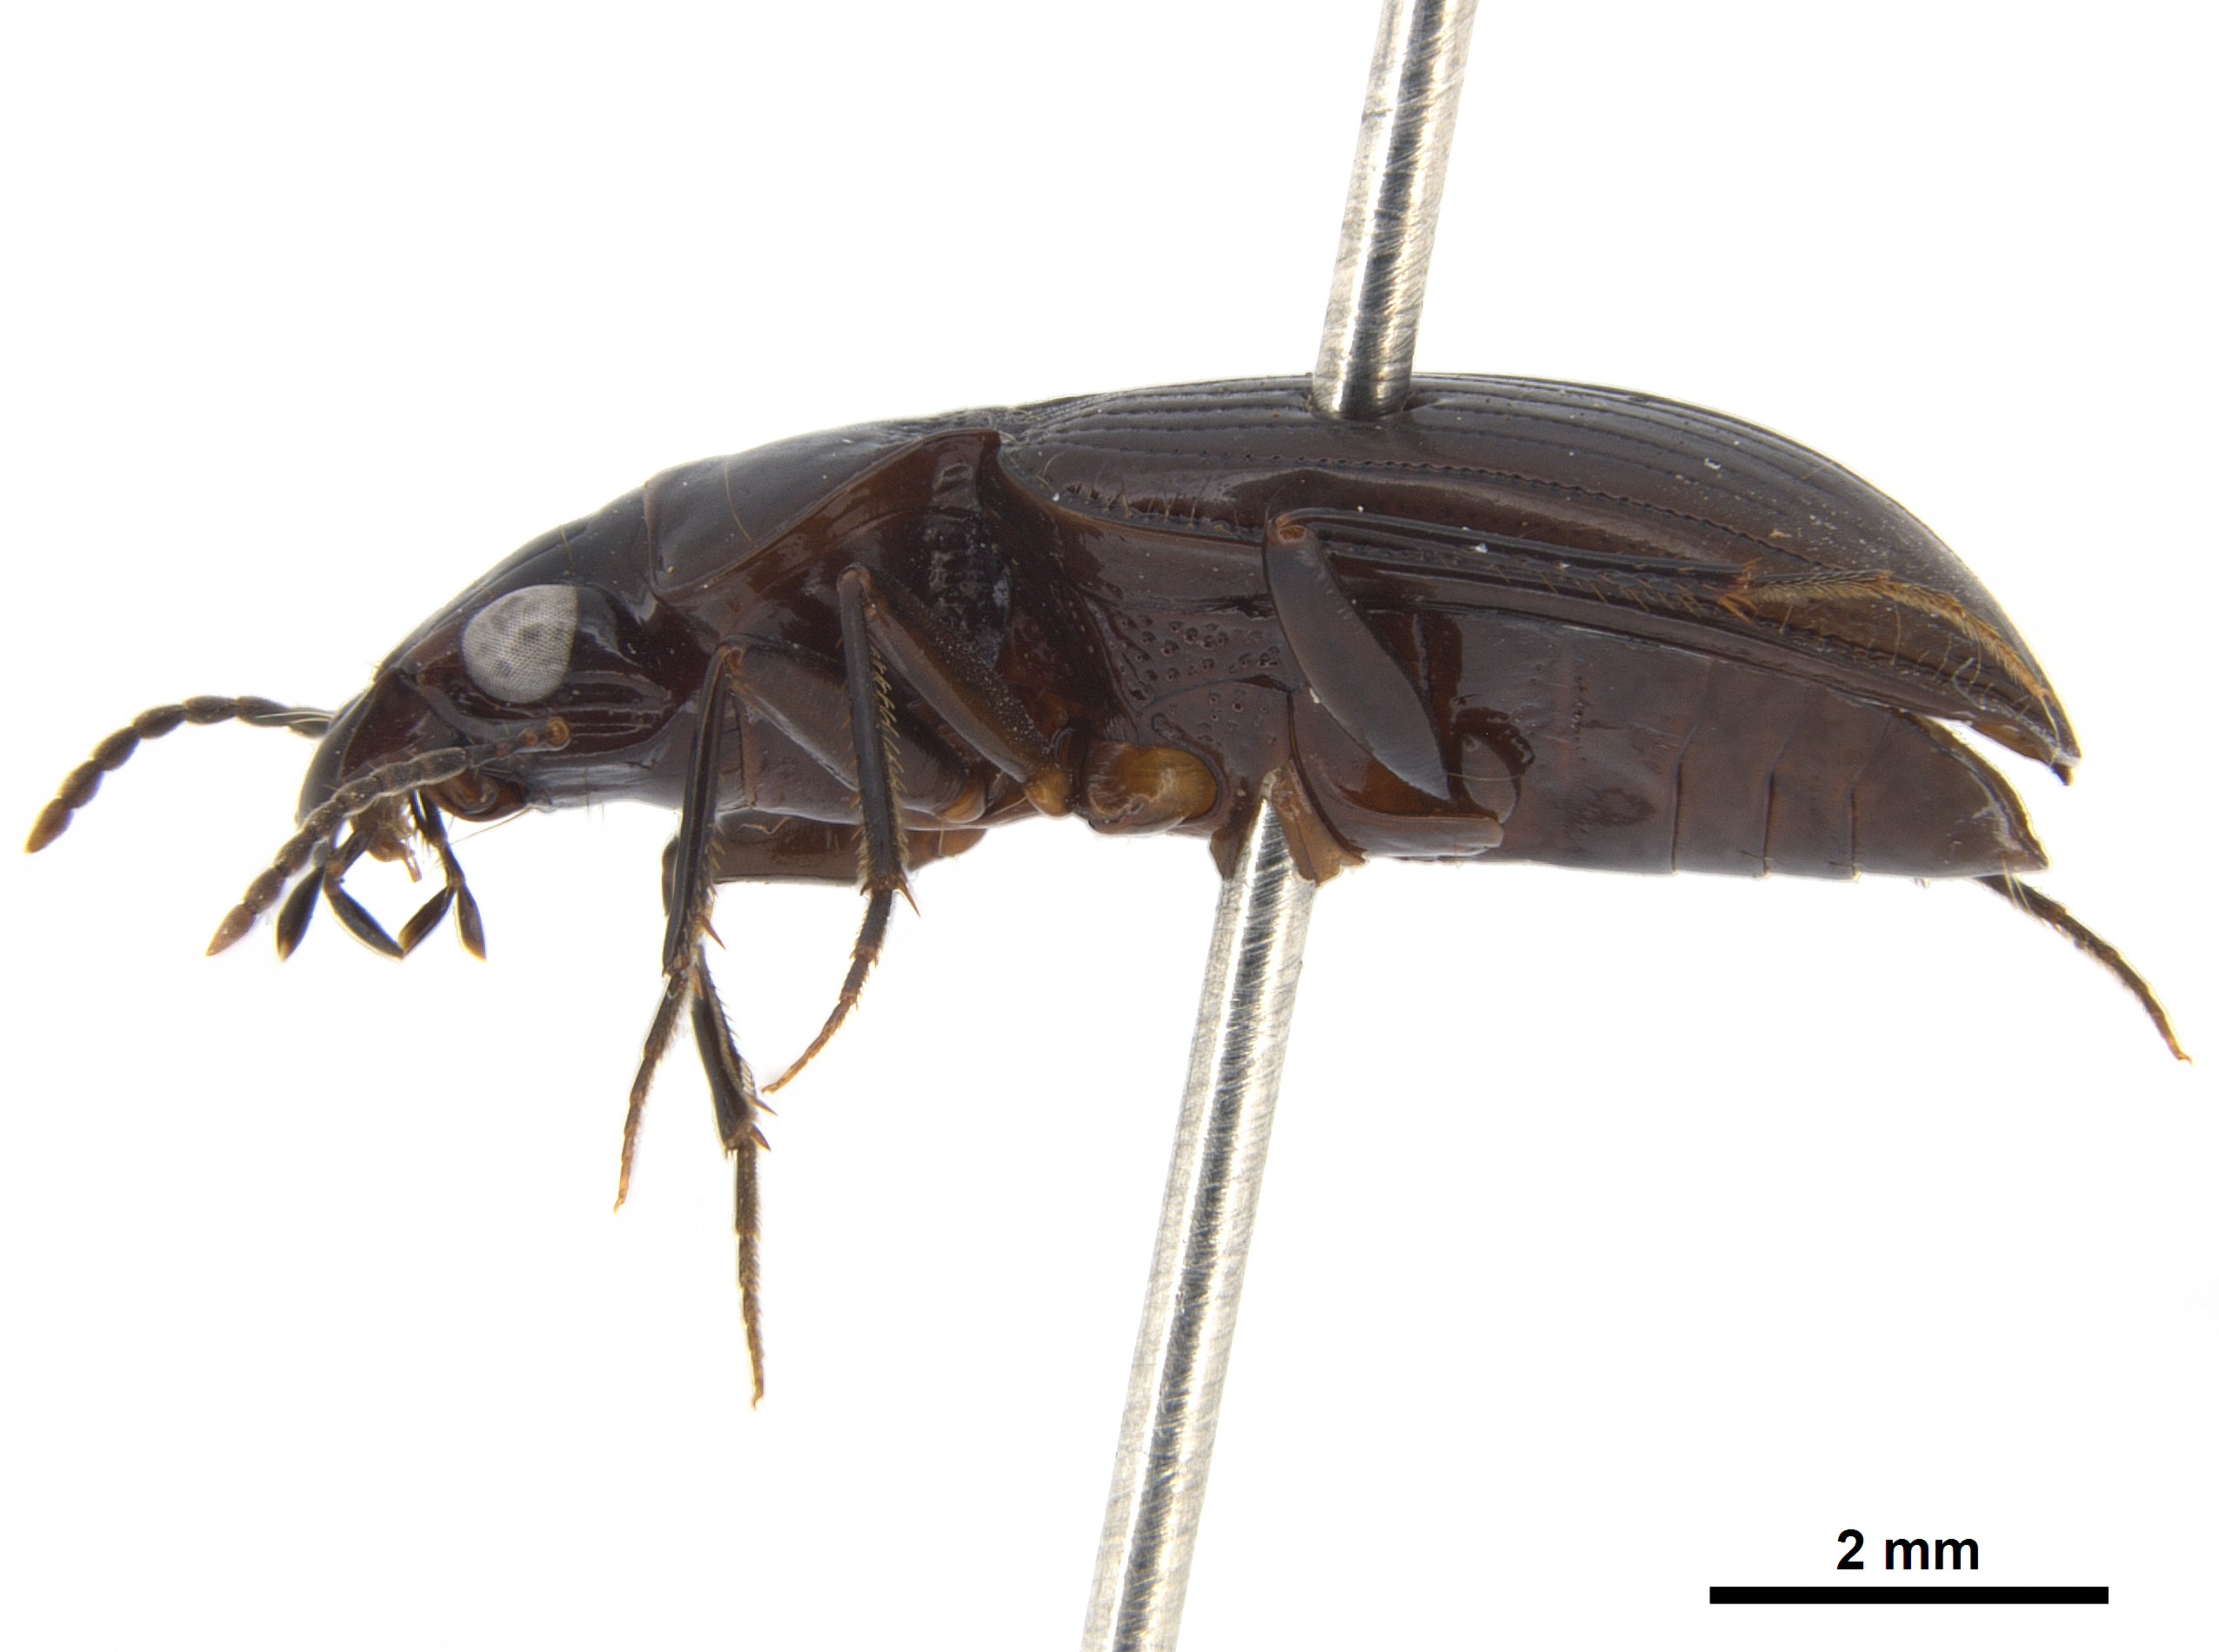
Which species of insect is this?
Eucamaragnathus batesi
